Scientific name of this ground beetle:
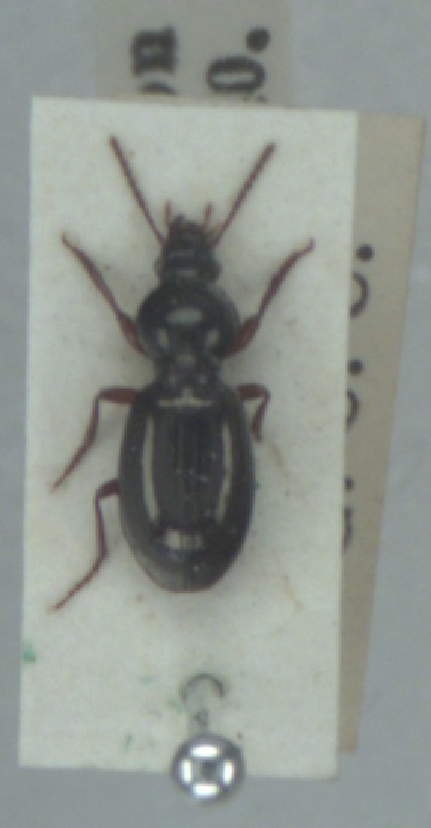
Miscodera arctica
